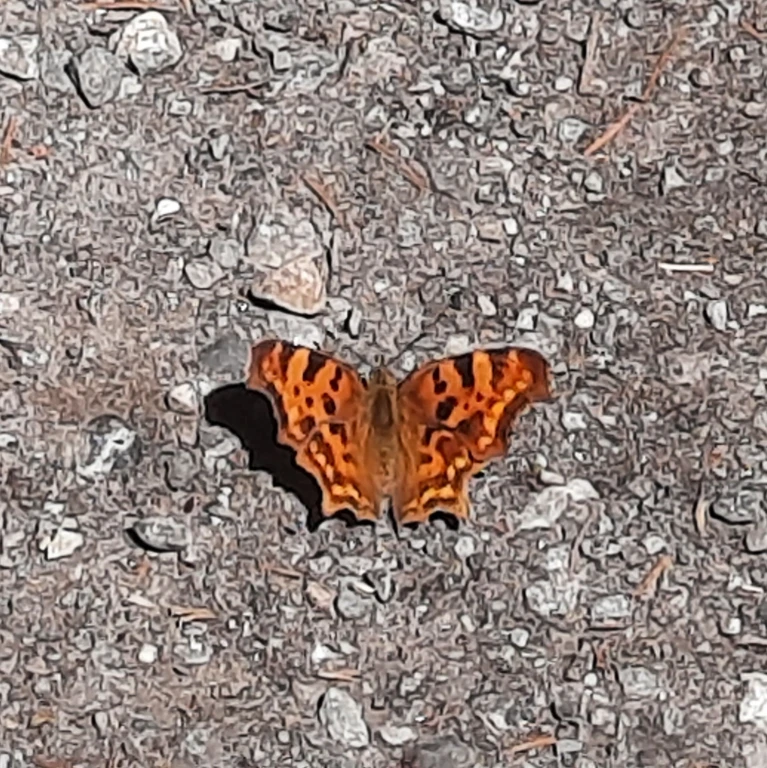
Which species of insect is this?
Polygonia c-album
